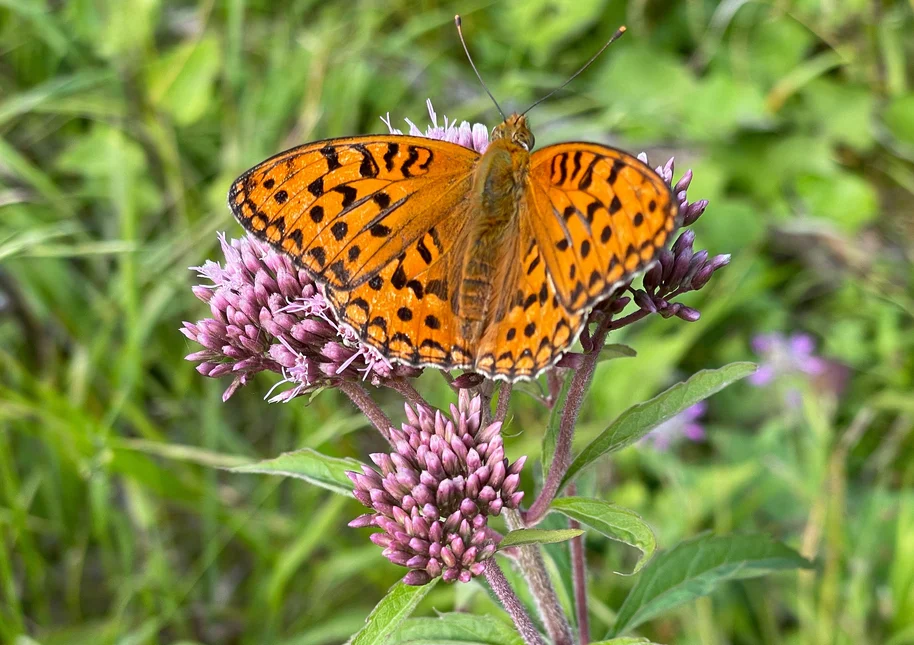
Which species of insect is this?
Fabriciana adippe
